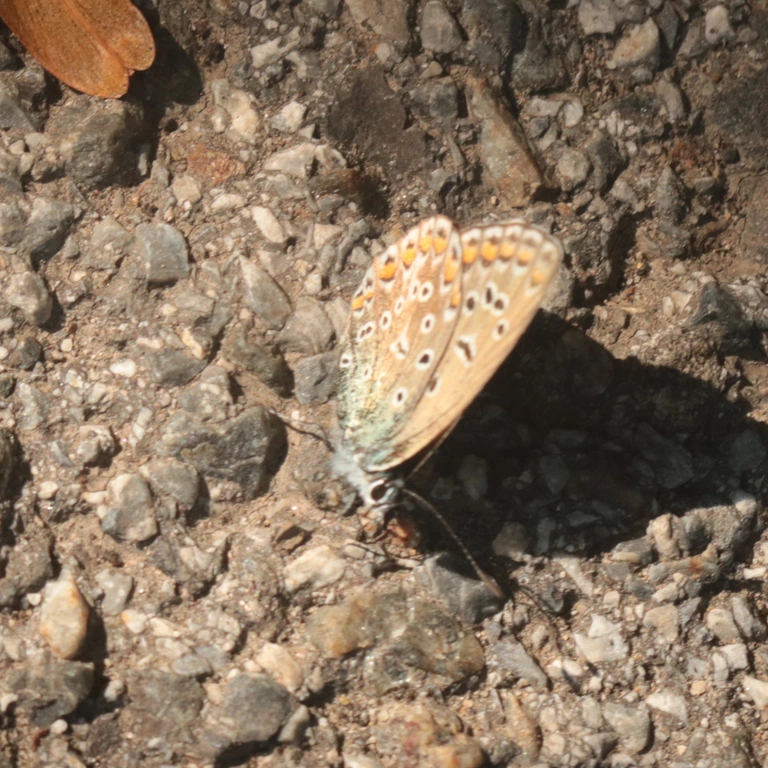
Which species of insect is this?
Polyommatus icarus
